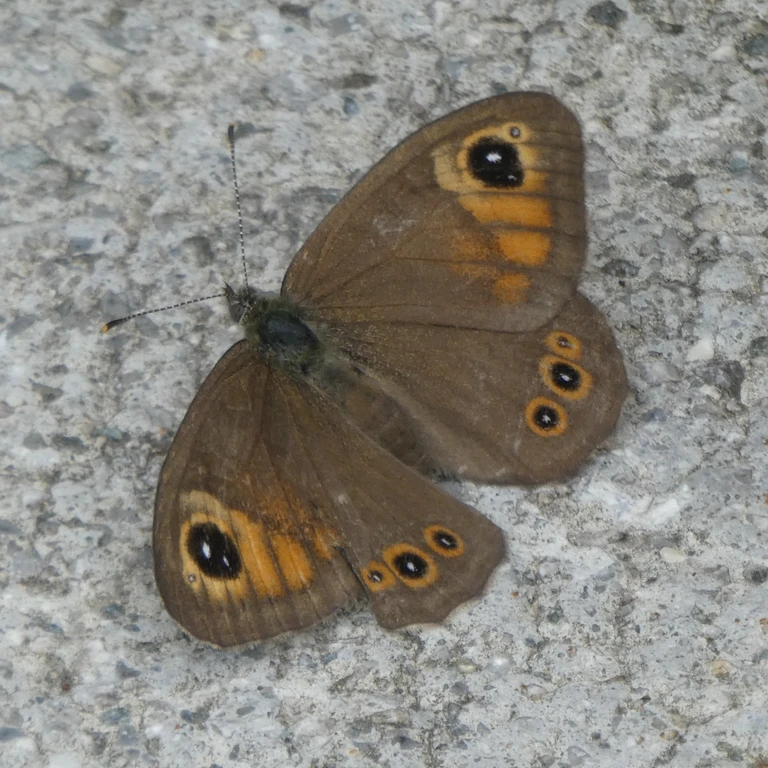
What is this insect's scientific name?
Lasiommata maera (also Pararge maera)
